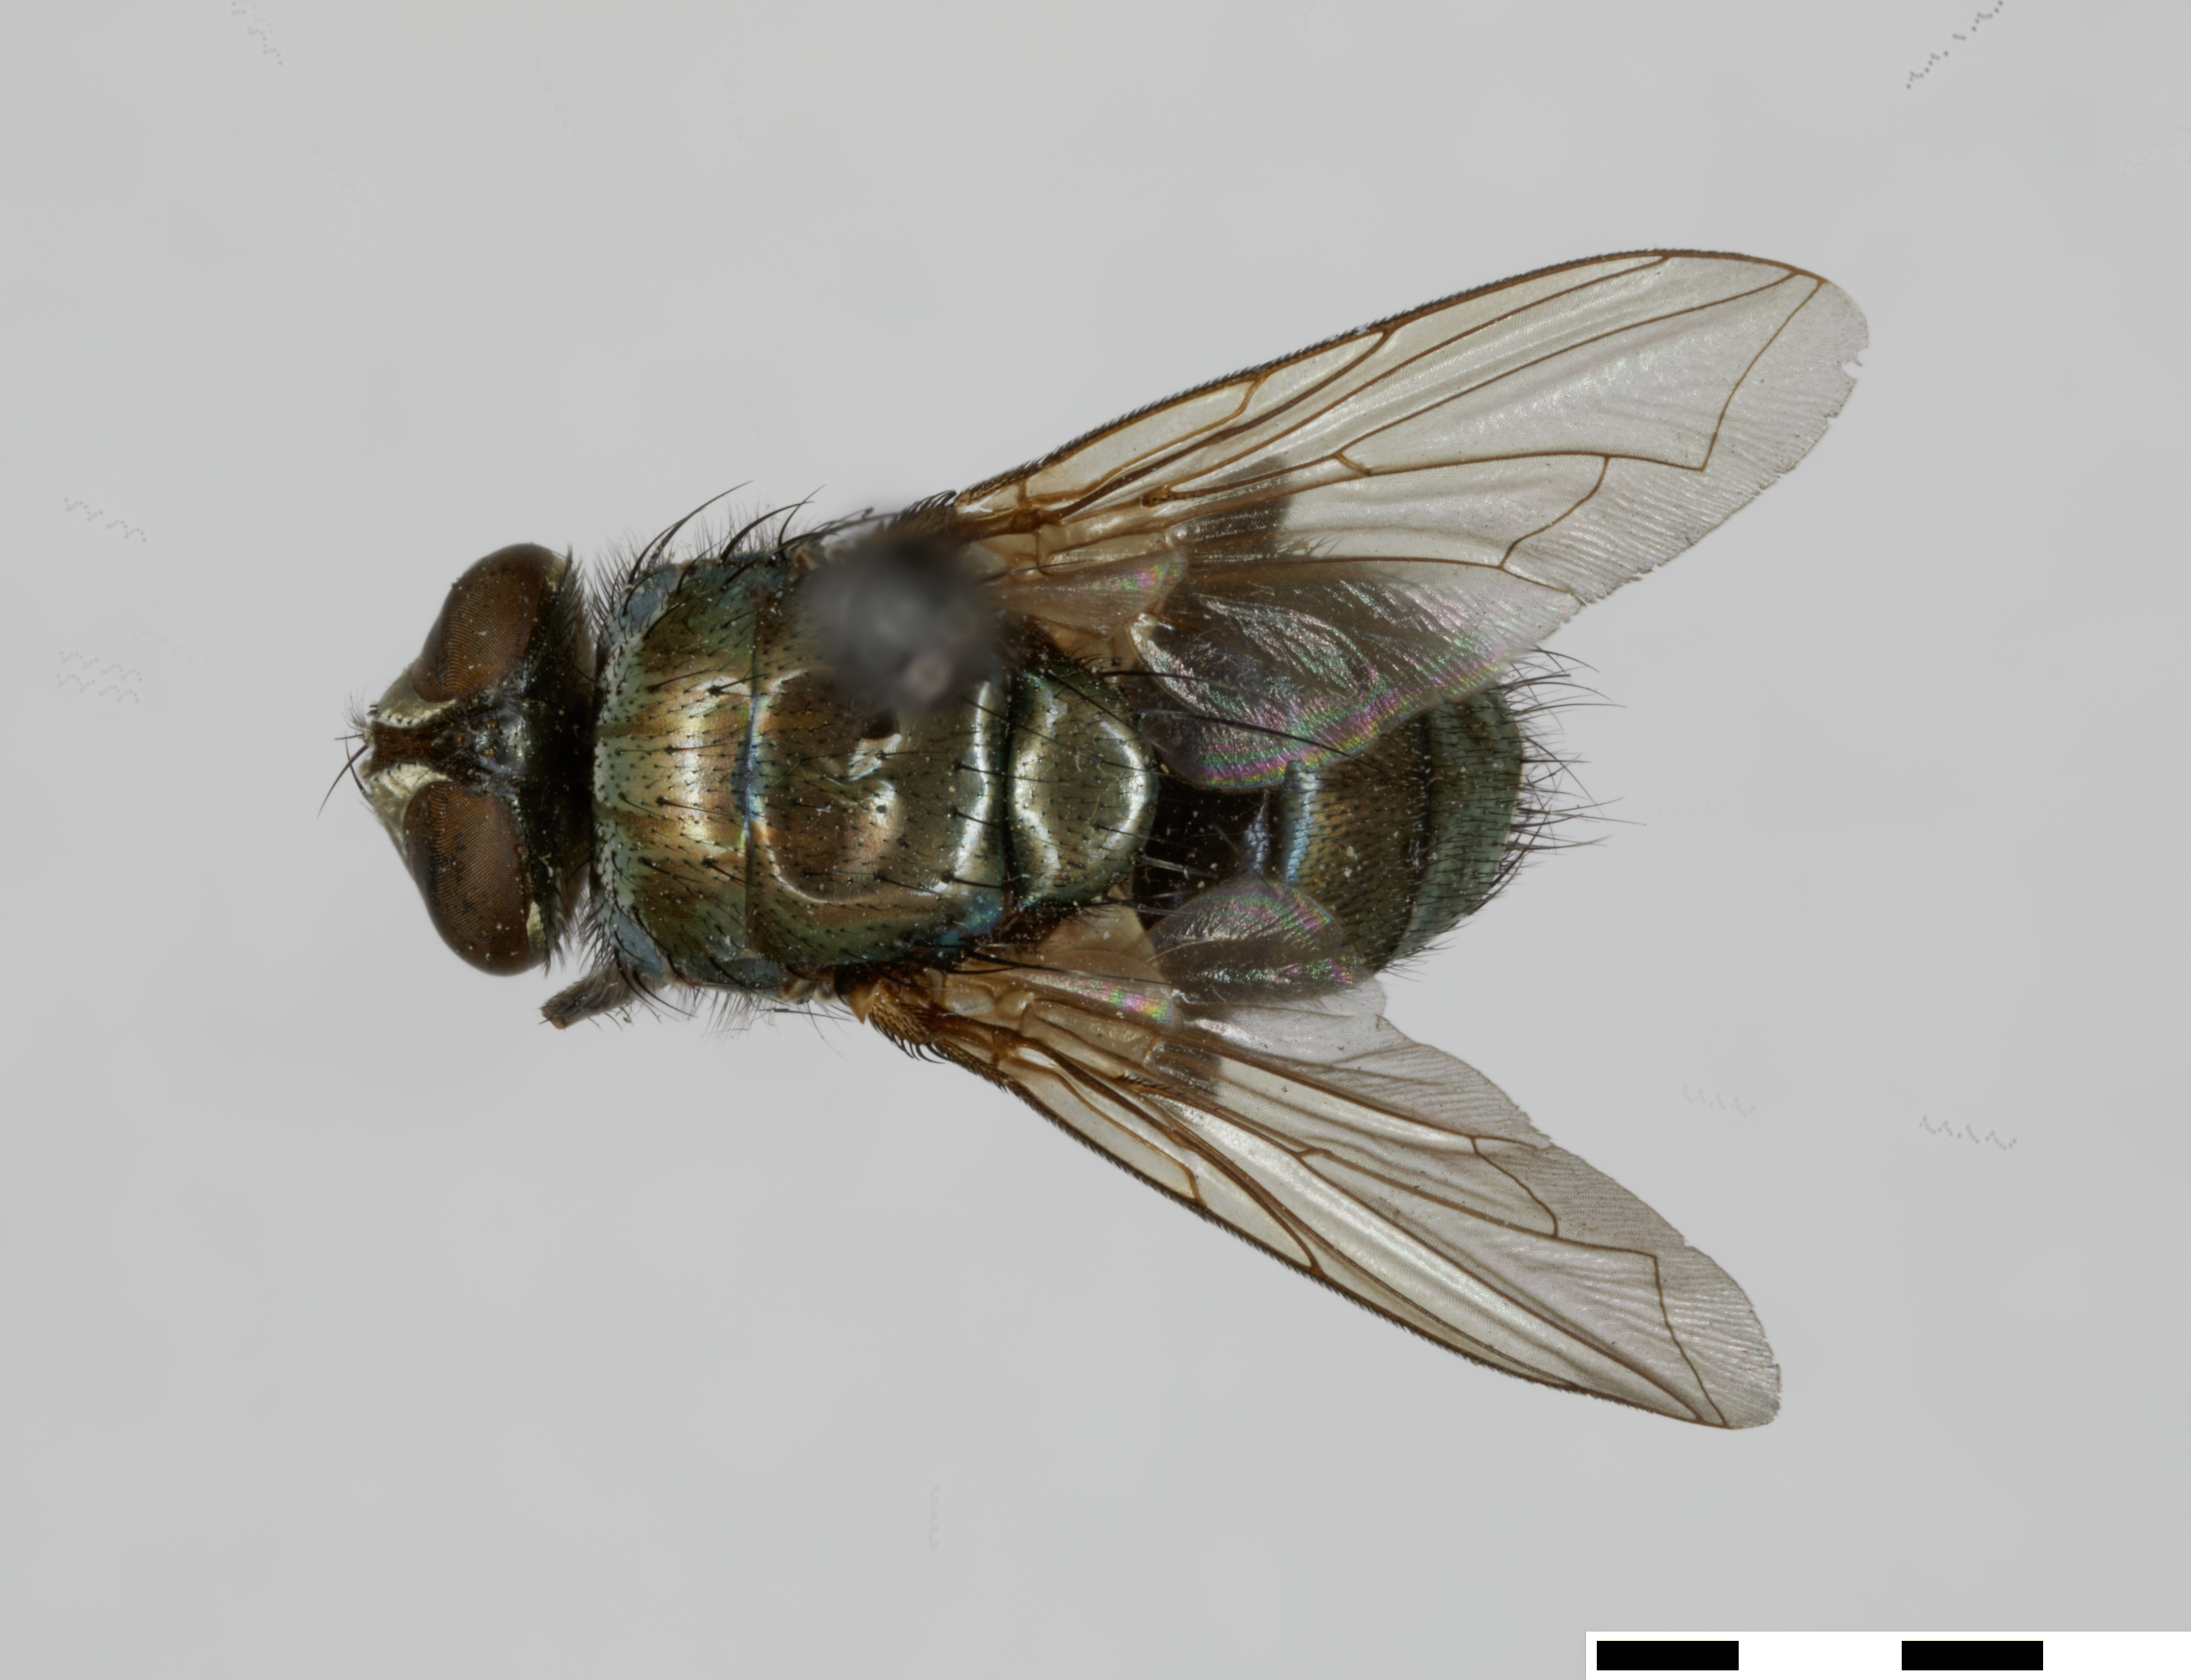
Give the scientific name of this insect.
Lucilia pallescens (also Phaenicia pallescens)
